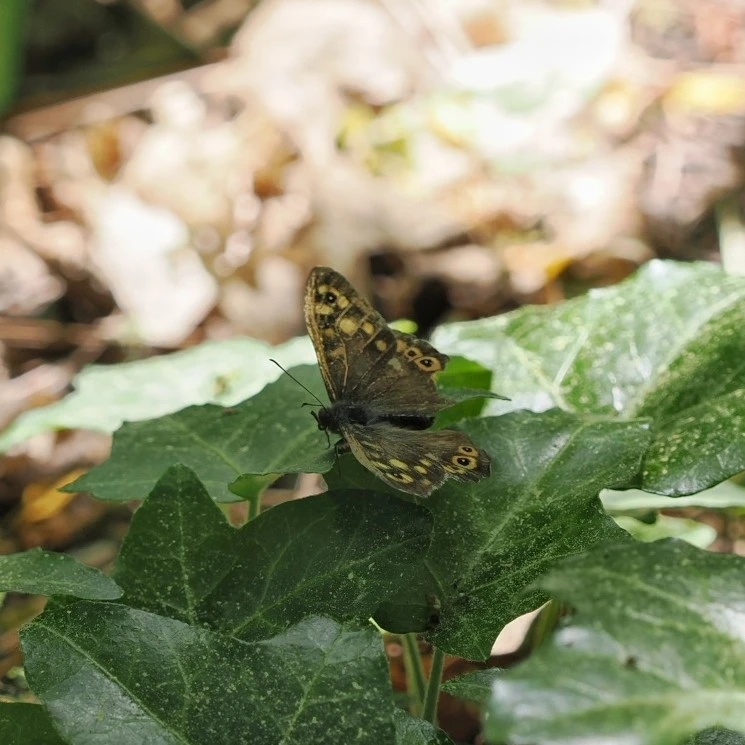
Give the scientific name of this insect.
Pararge aegeria
